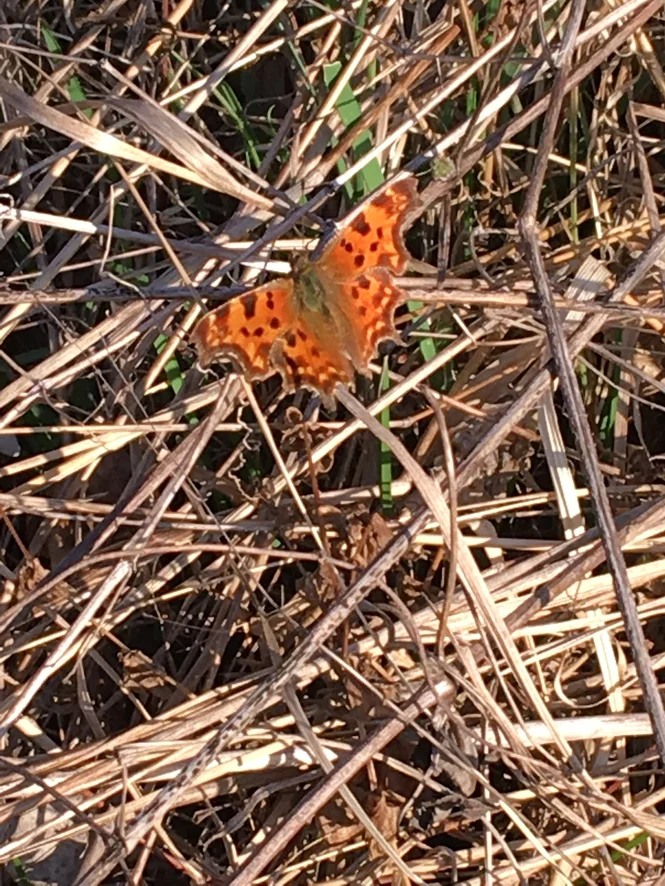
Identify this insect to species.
Polygonia c-album
